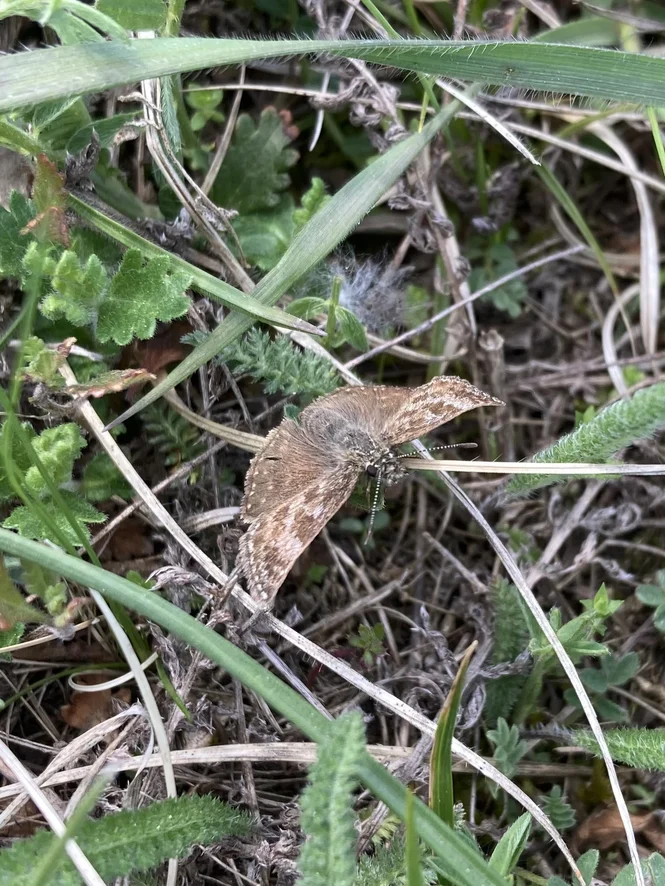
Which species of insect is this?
Erynnis tages
